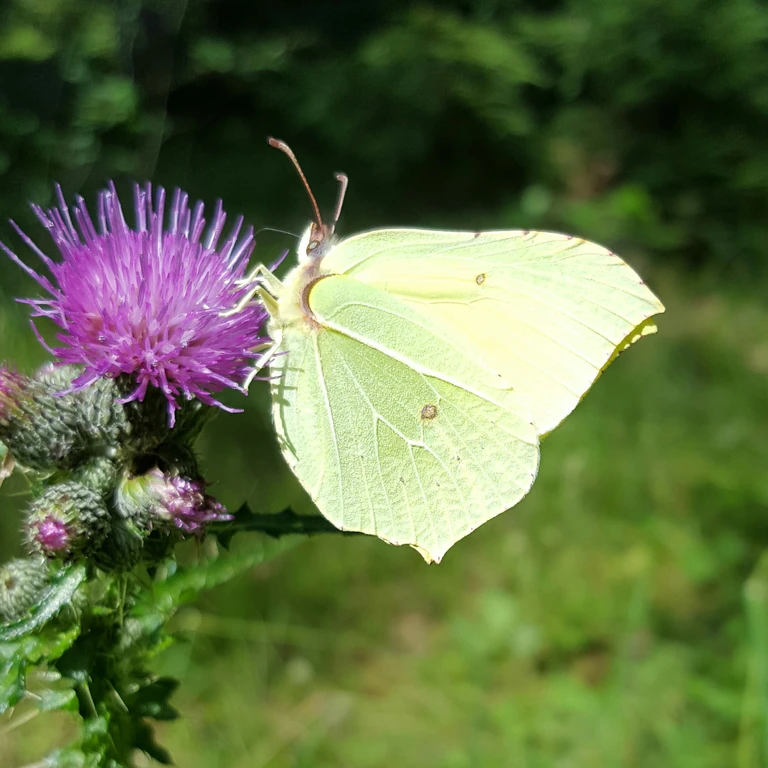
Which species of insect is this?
Gonepteryx rhamni
